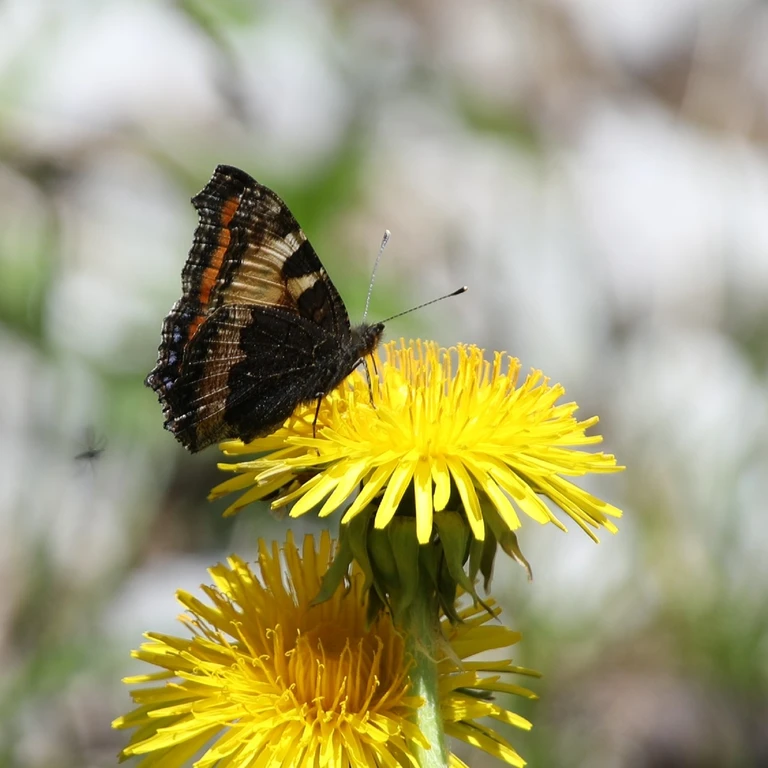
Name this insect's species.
Aglais urticae
